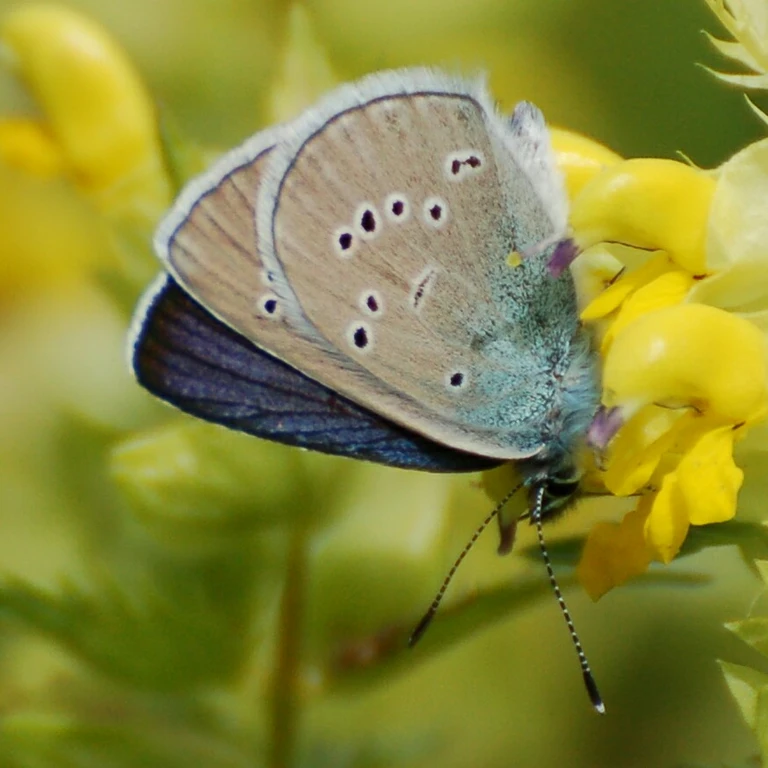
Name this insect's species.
Cyaniris semiargus
